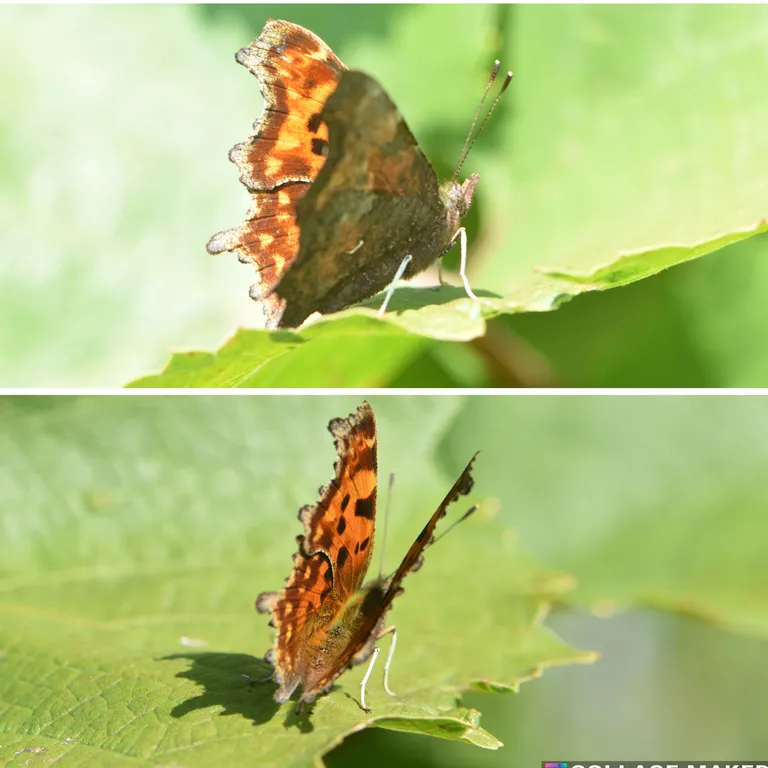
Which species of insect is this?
Polygonia c-album
